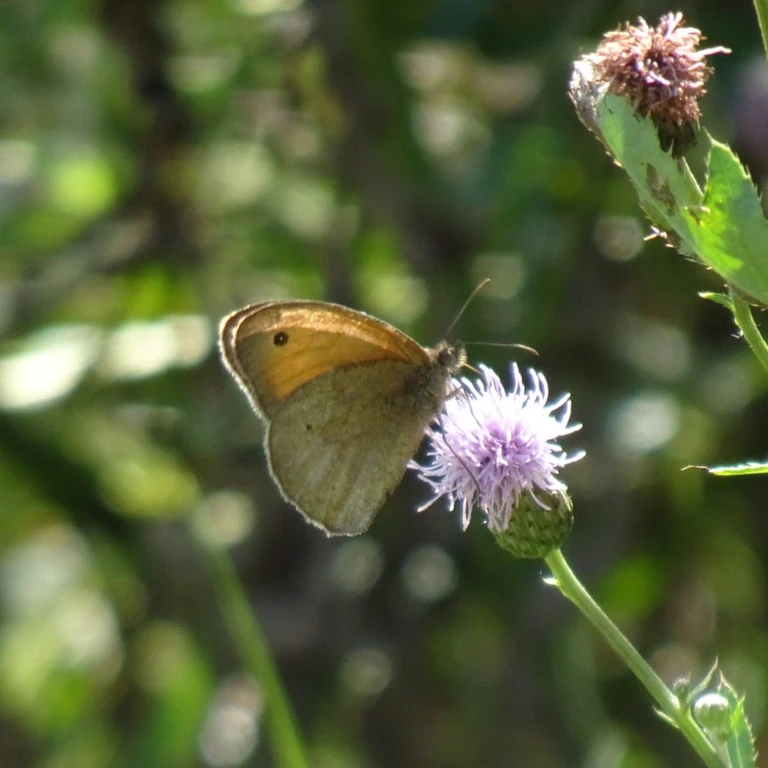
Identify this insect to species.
Maniola jurtina
